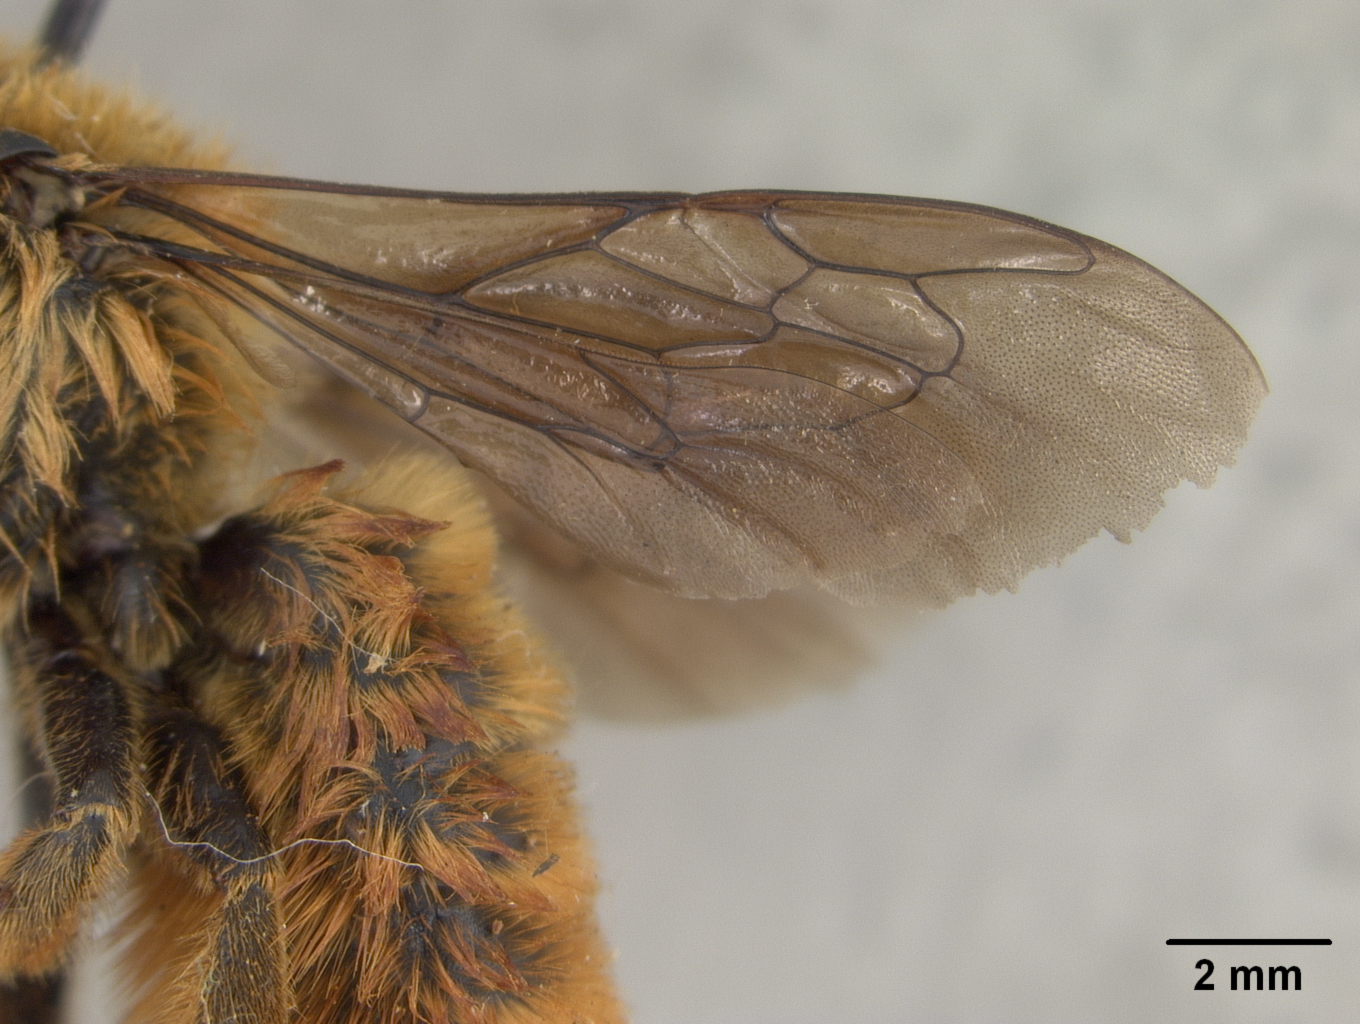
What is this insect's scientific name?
Megachile cockerelli
